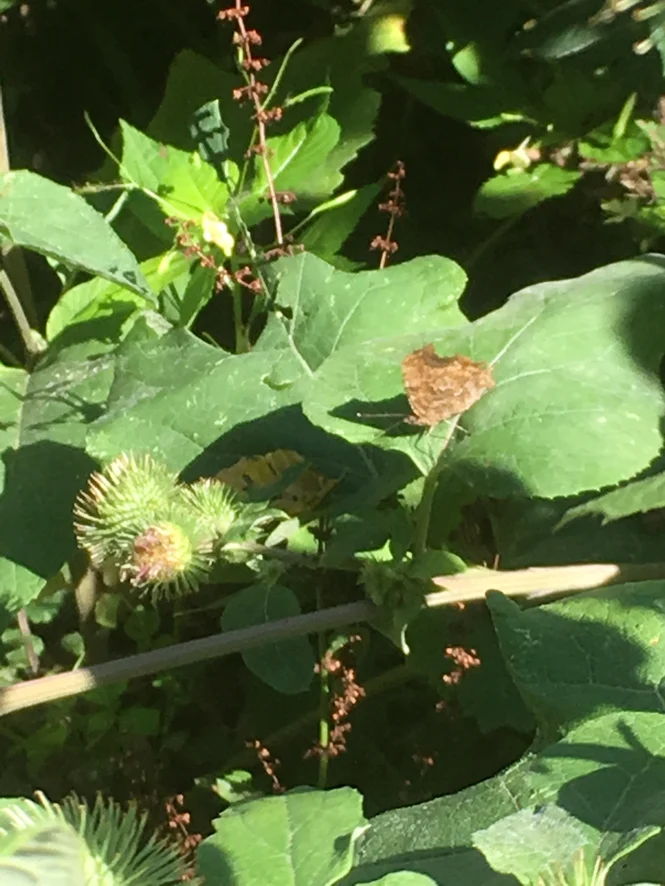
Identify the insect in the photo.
Polygonia c-album
